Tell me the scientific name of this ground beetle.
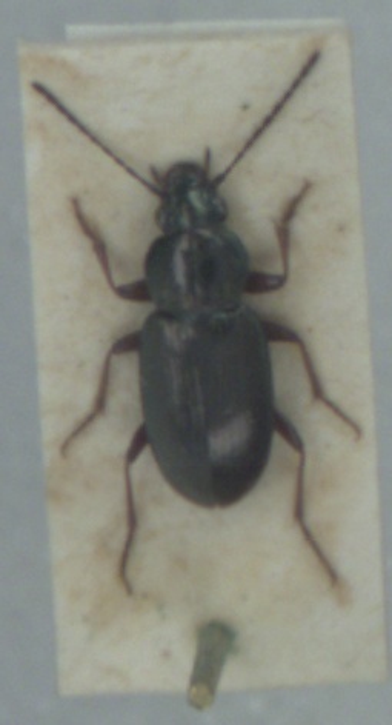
Pogonus chalceus
